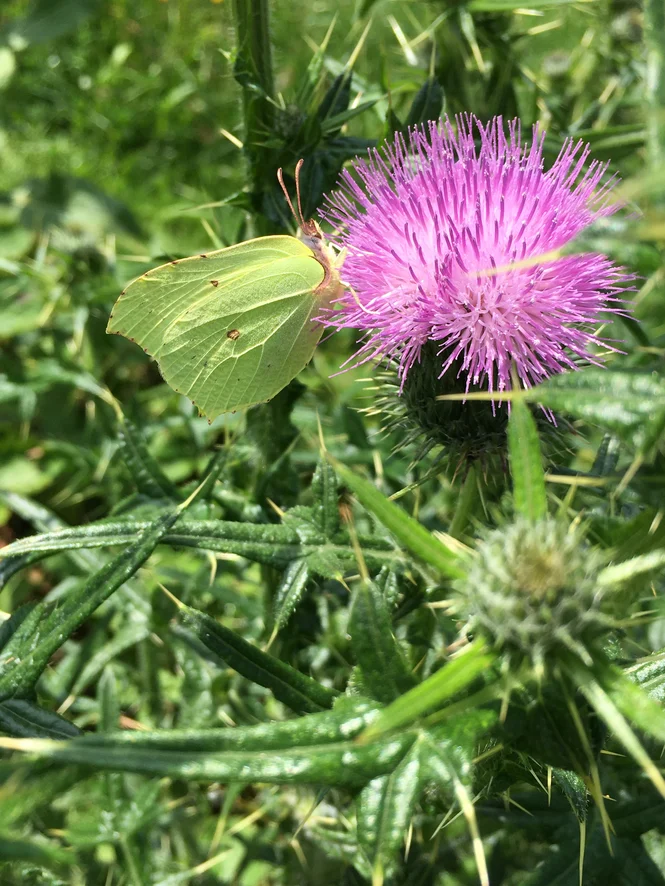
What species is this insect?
Gonepteryx rhamni
